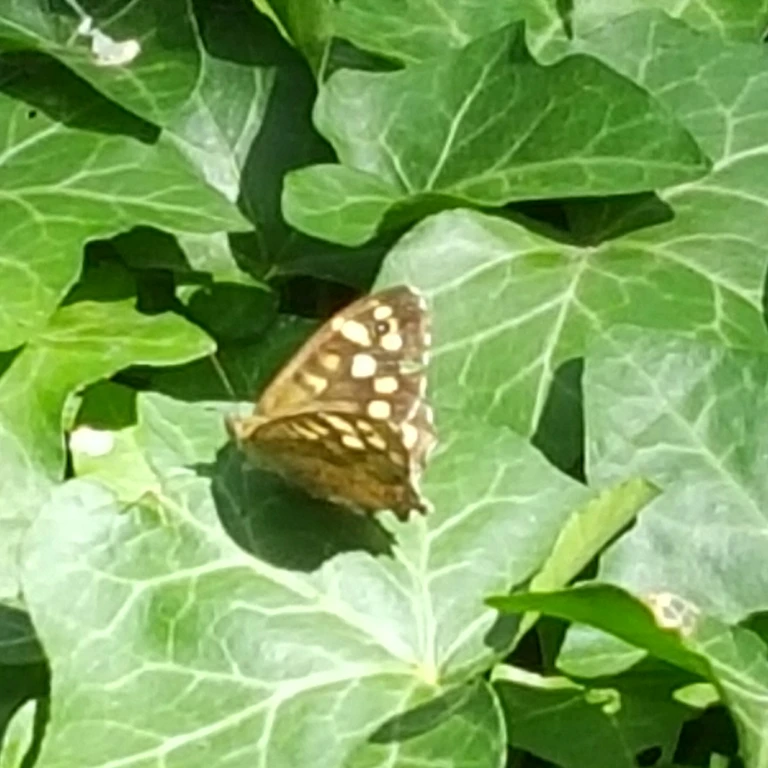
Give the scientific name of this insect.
Pararge aegeria
